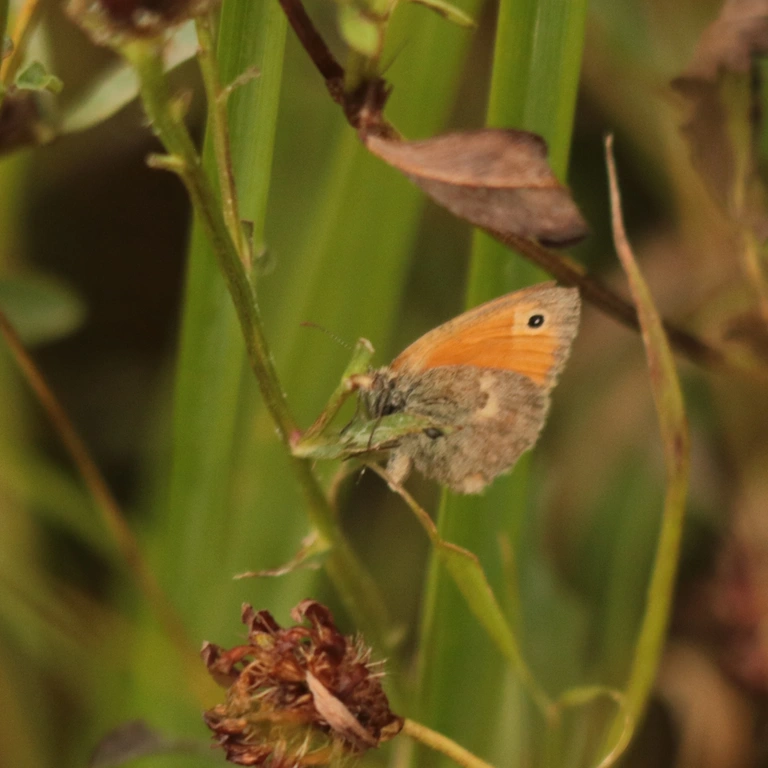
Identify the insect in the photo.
Coenonympha pamphilus
